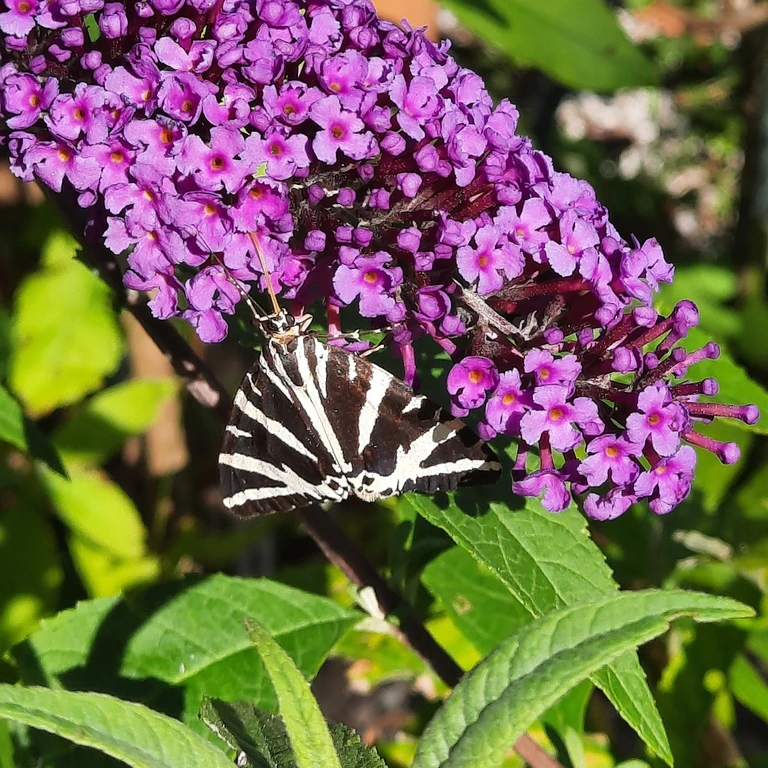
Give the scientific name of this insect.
Euplagia quadripunctaria
